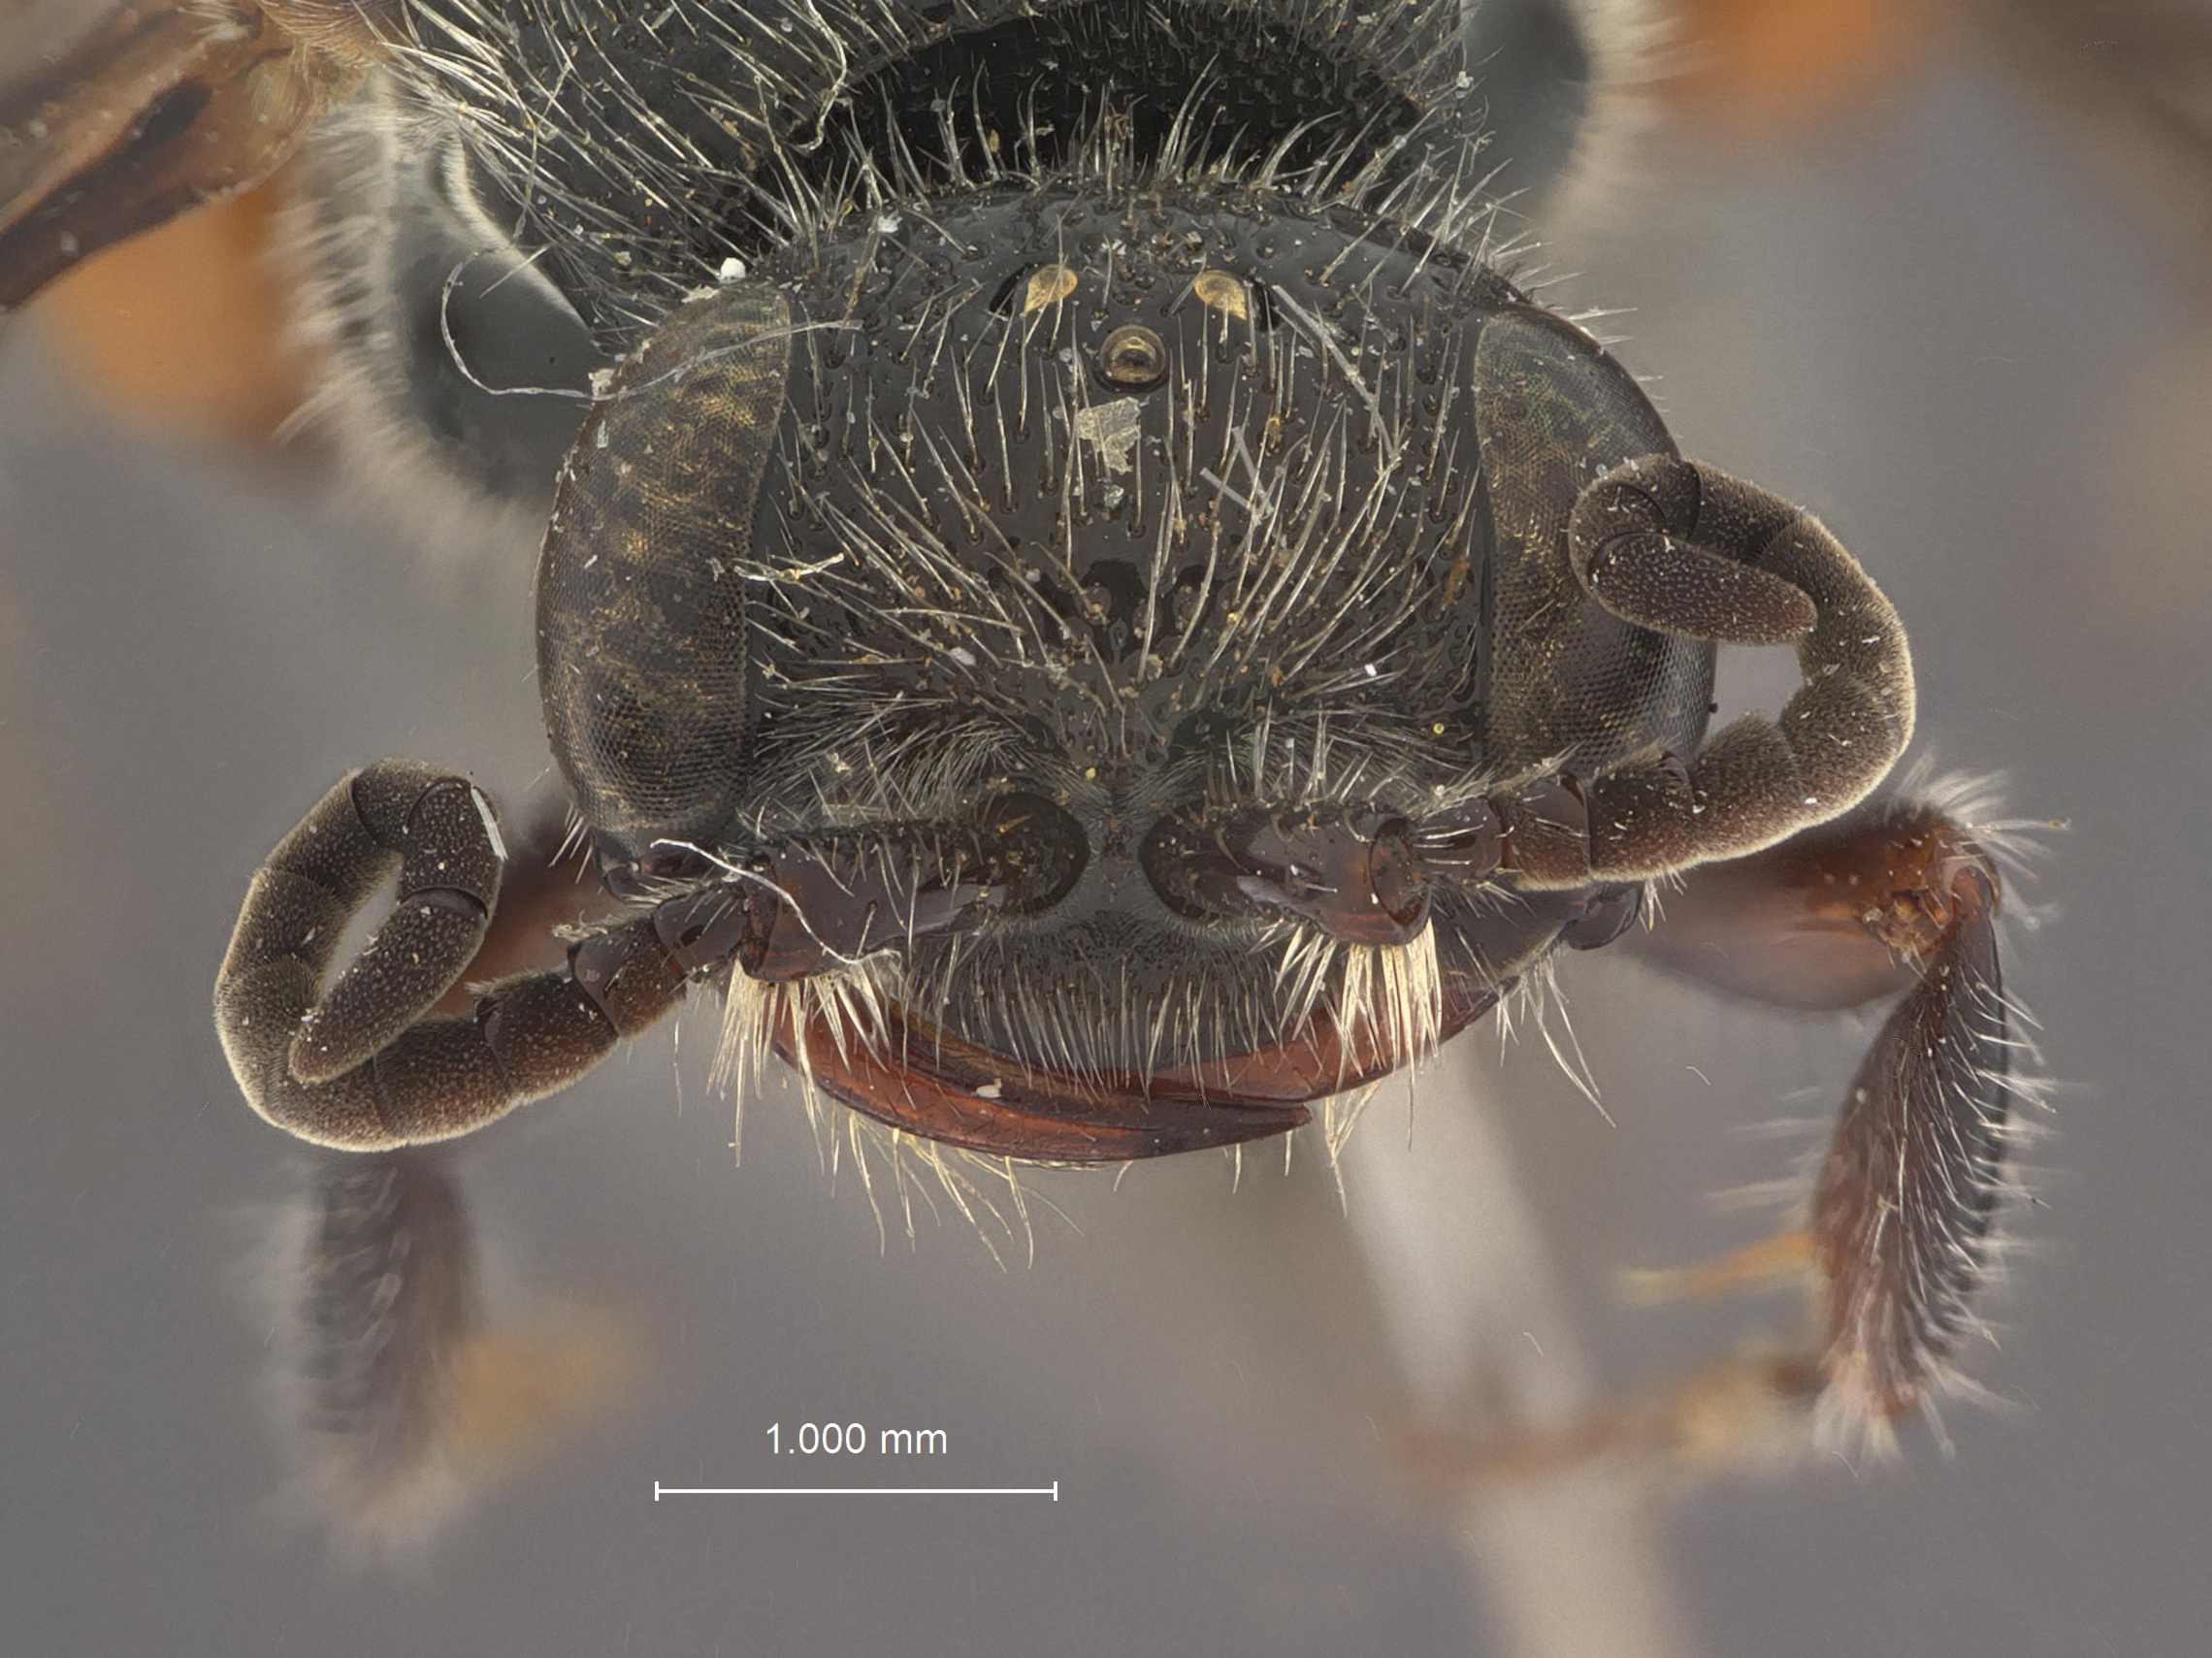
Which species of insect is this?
Tiphia hirashimai
